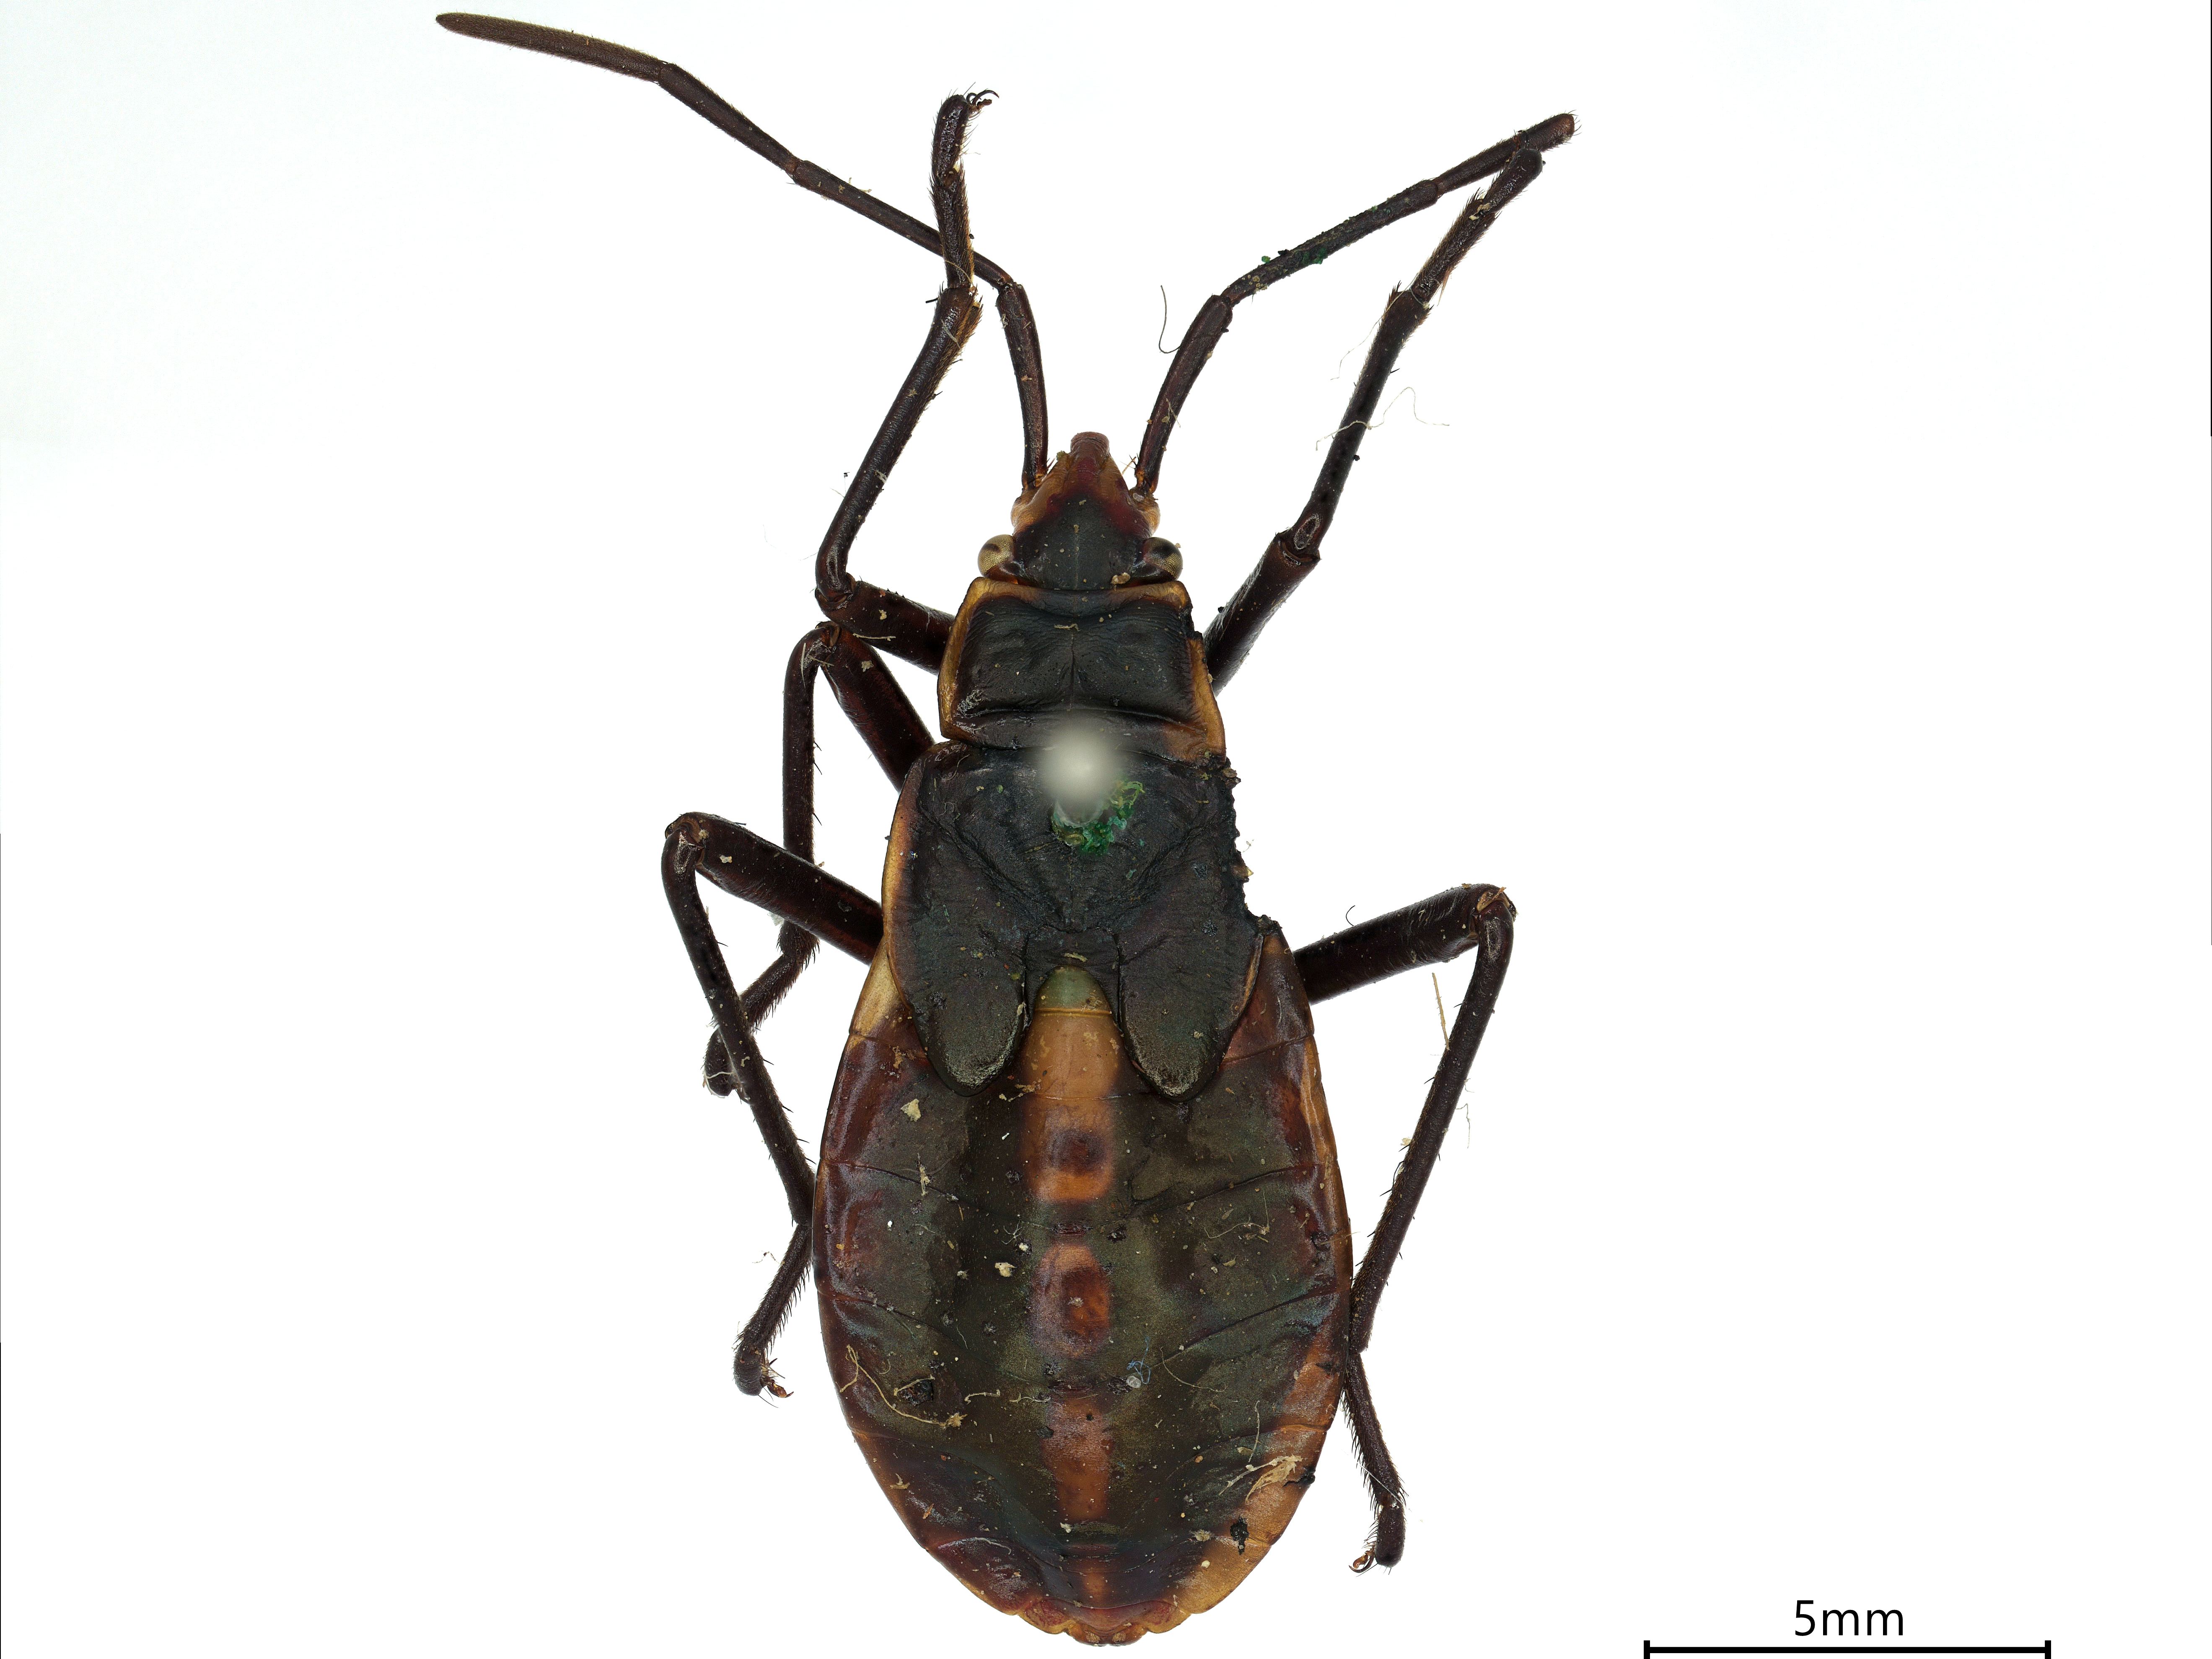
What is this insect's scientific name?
Roscius wagneri
